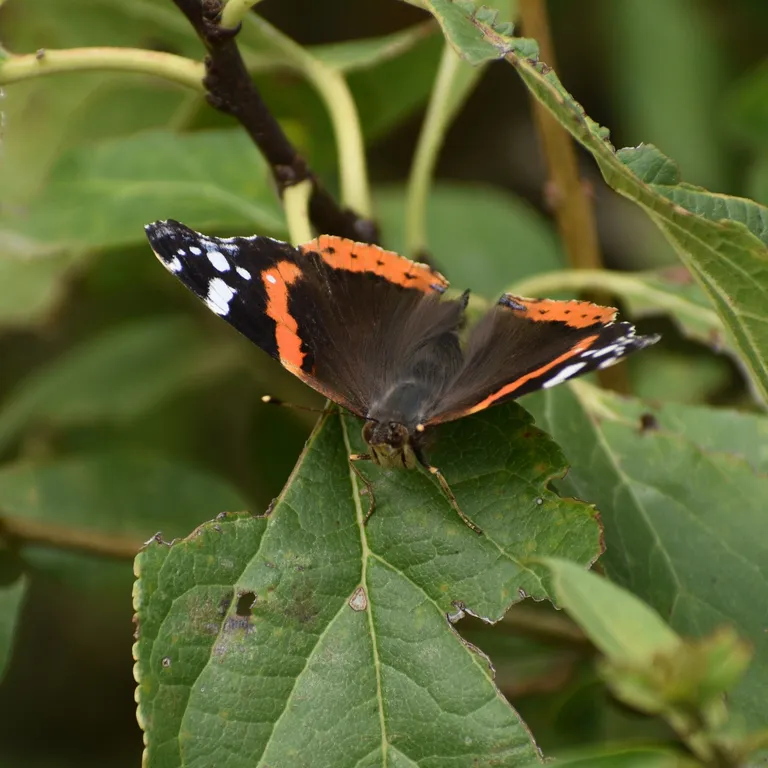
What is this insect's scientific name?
Vanessa atalanta
